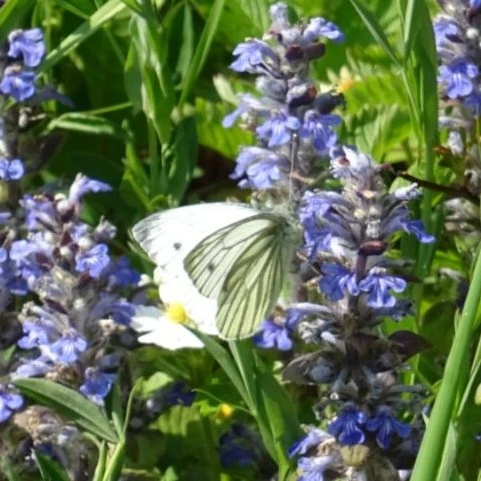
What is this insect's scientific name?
Pieris napi
